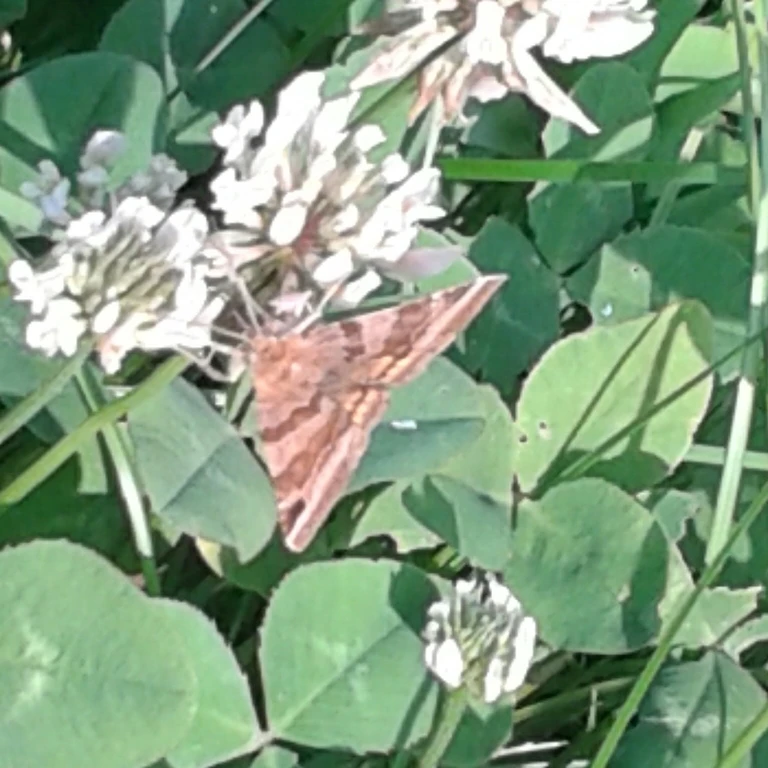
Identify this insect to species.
Euclidia glyphica
